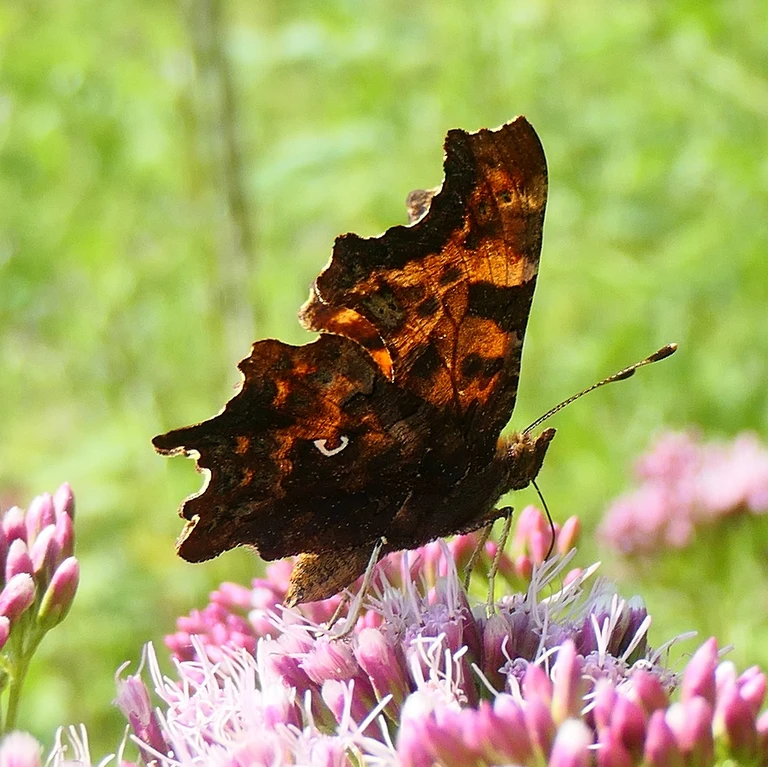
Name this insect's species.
Polygonia c-album
